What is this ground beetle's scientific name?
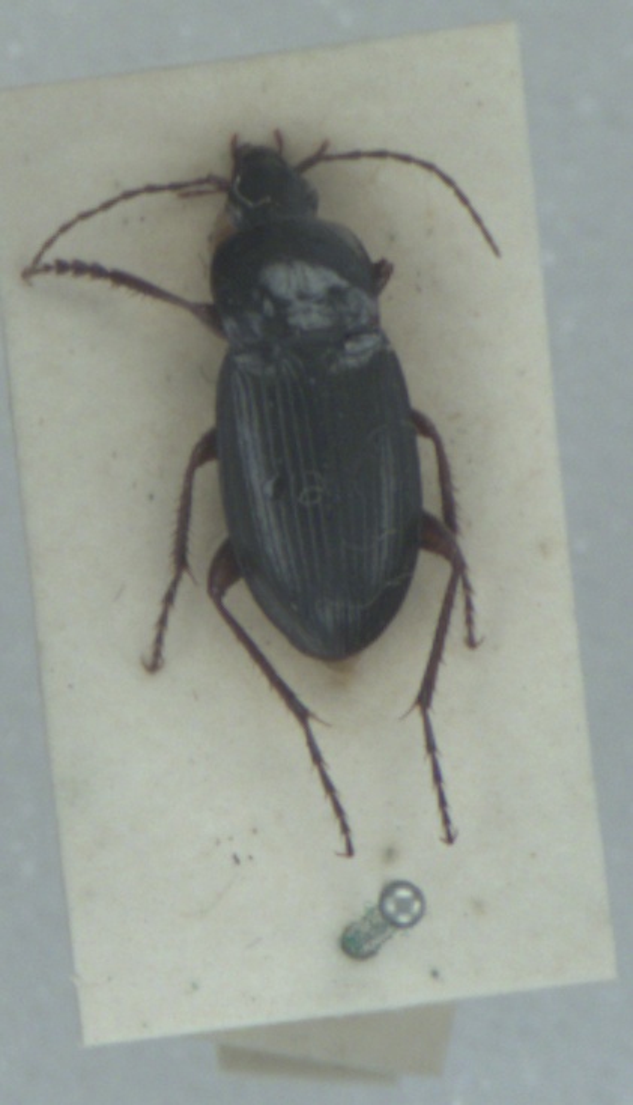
Calathus erratus
